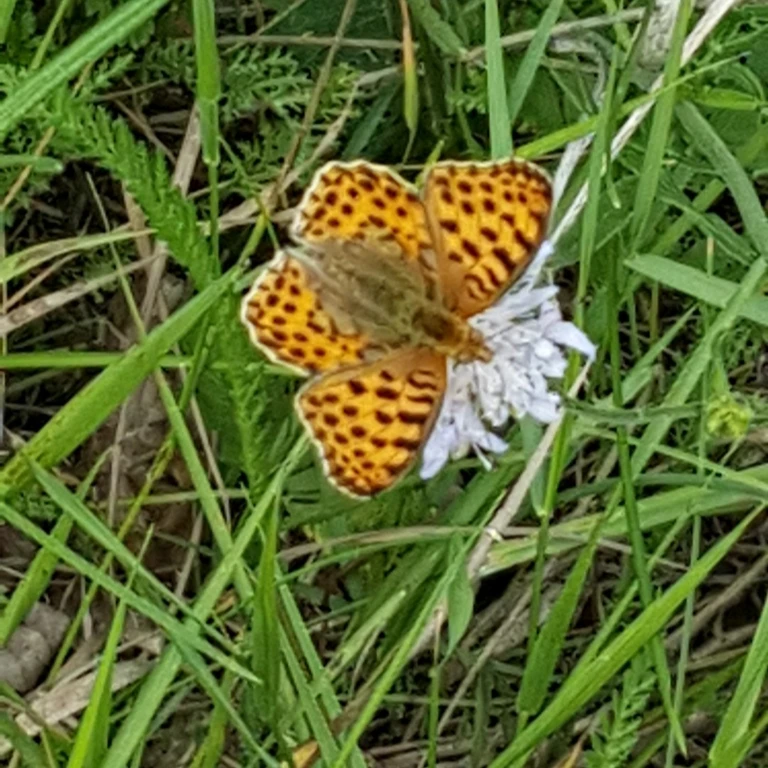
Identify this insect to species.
Issoria lathonia
